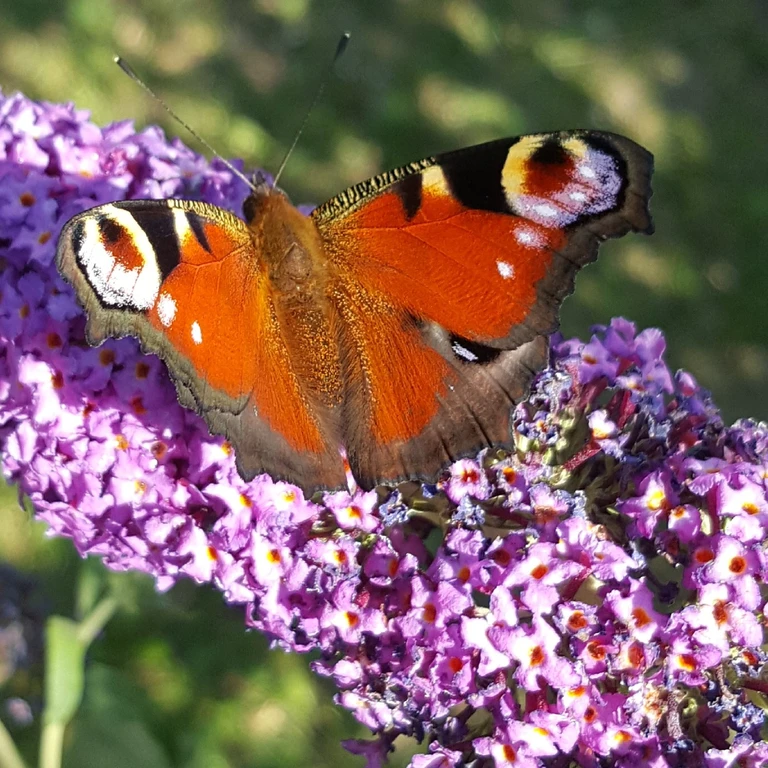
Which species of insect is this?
Aglais io
